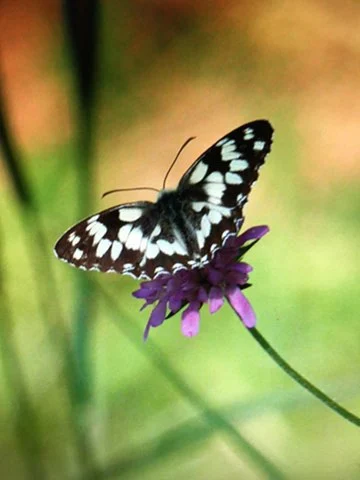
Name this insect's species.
Melanargia galathea
